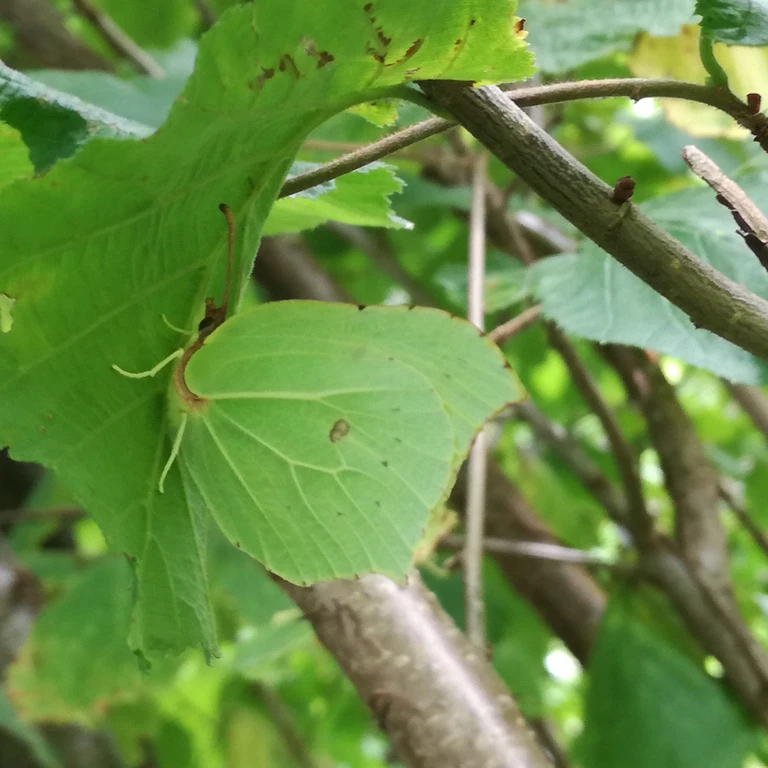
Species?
Gonepteryx rhamni
